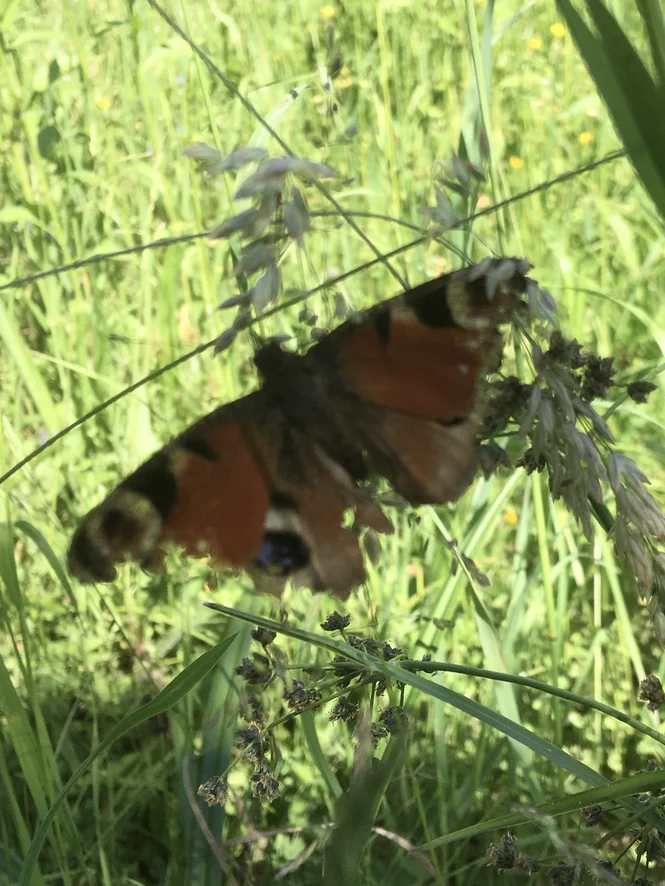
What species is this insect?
Aglais io
